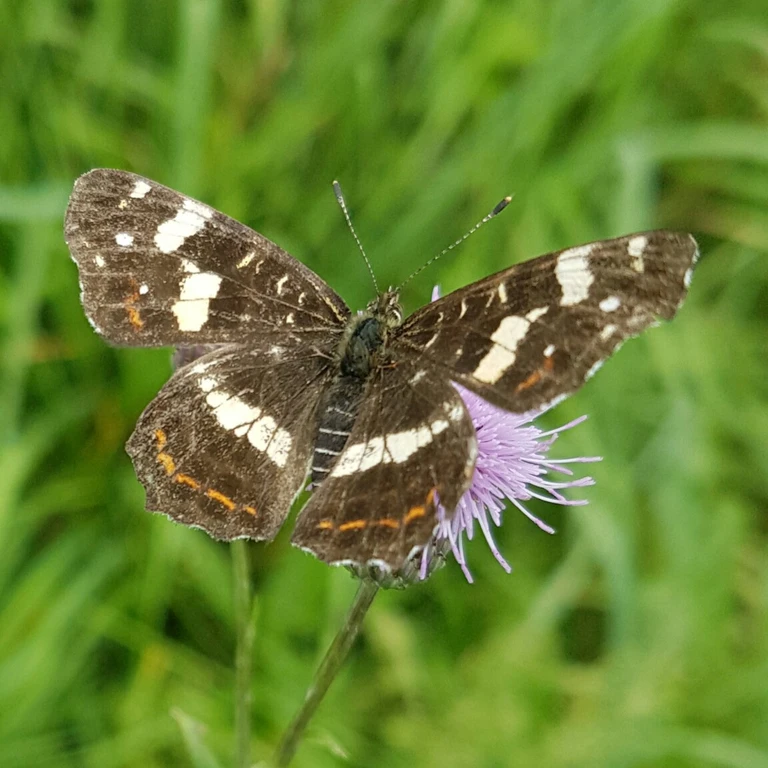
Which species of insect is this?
Araschnia levana
